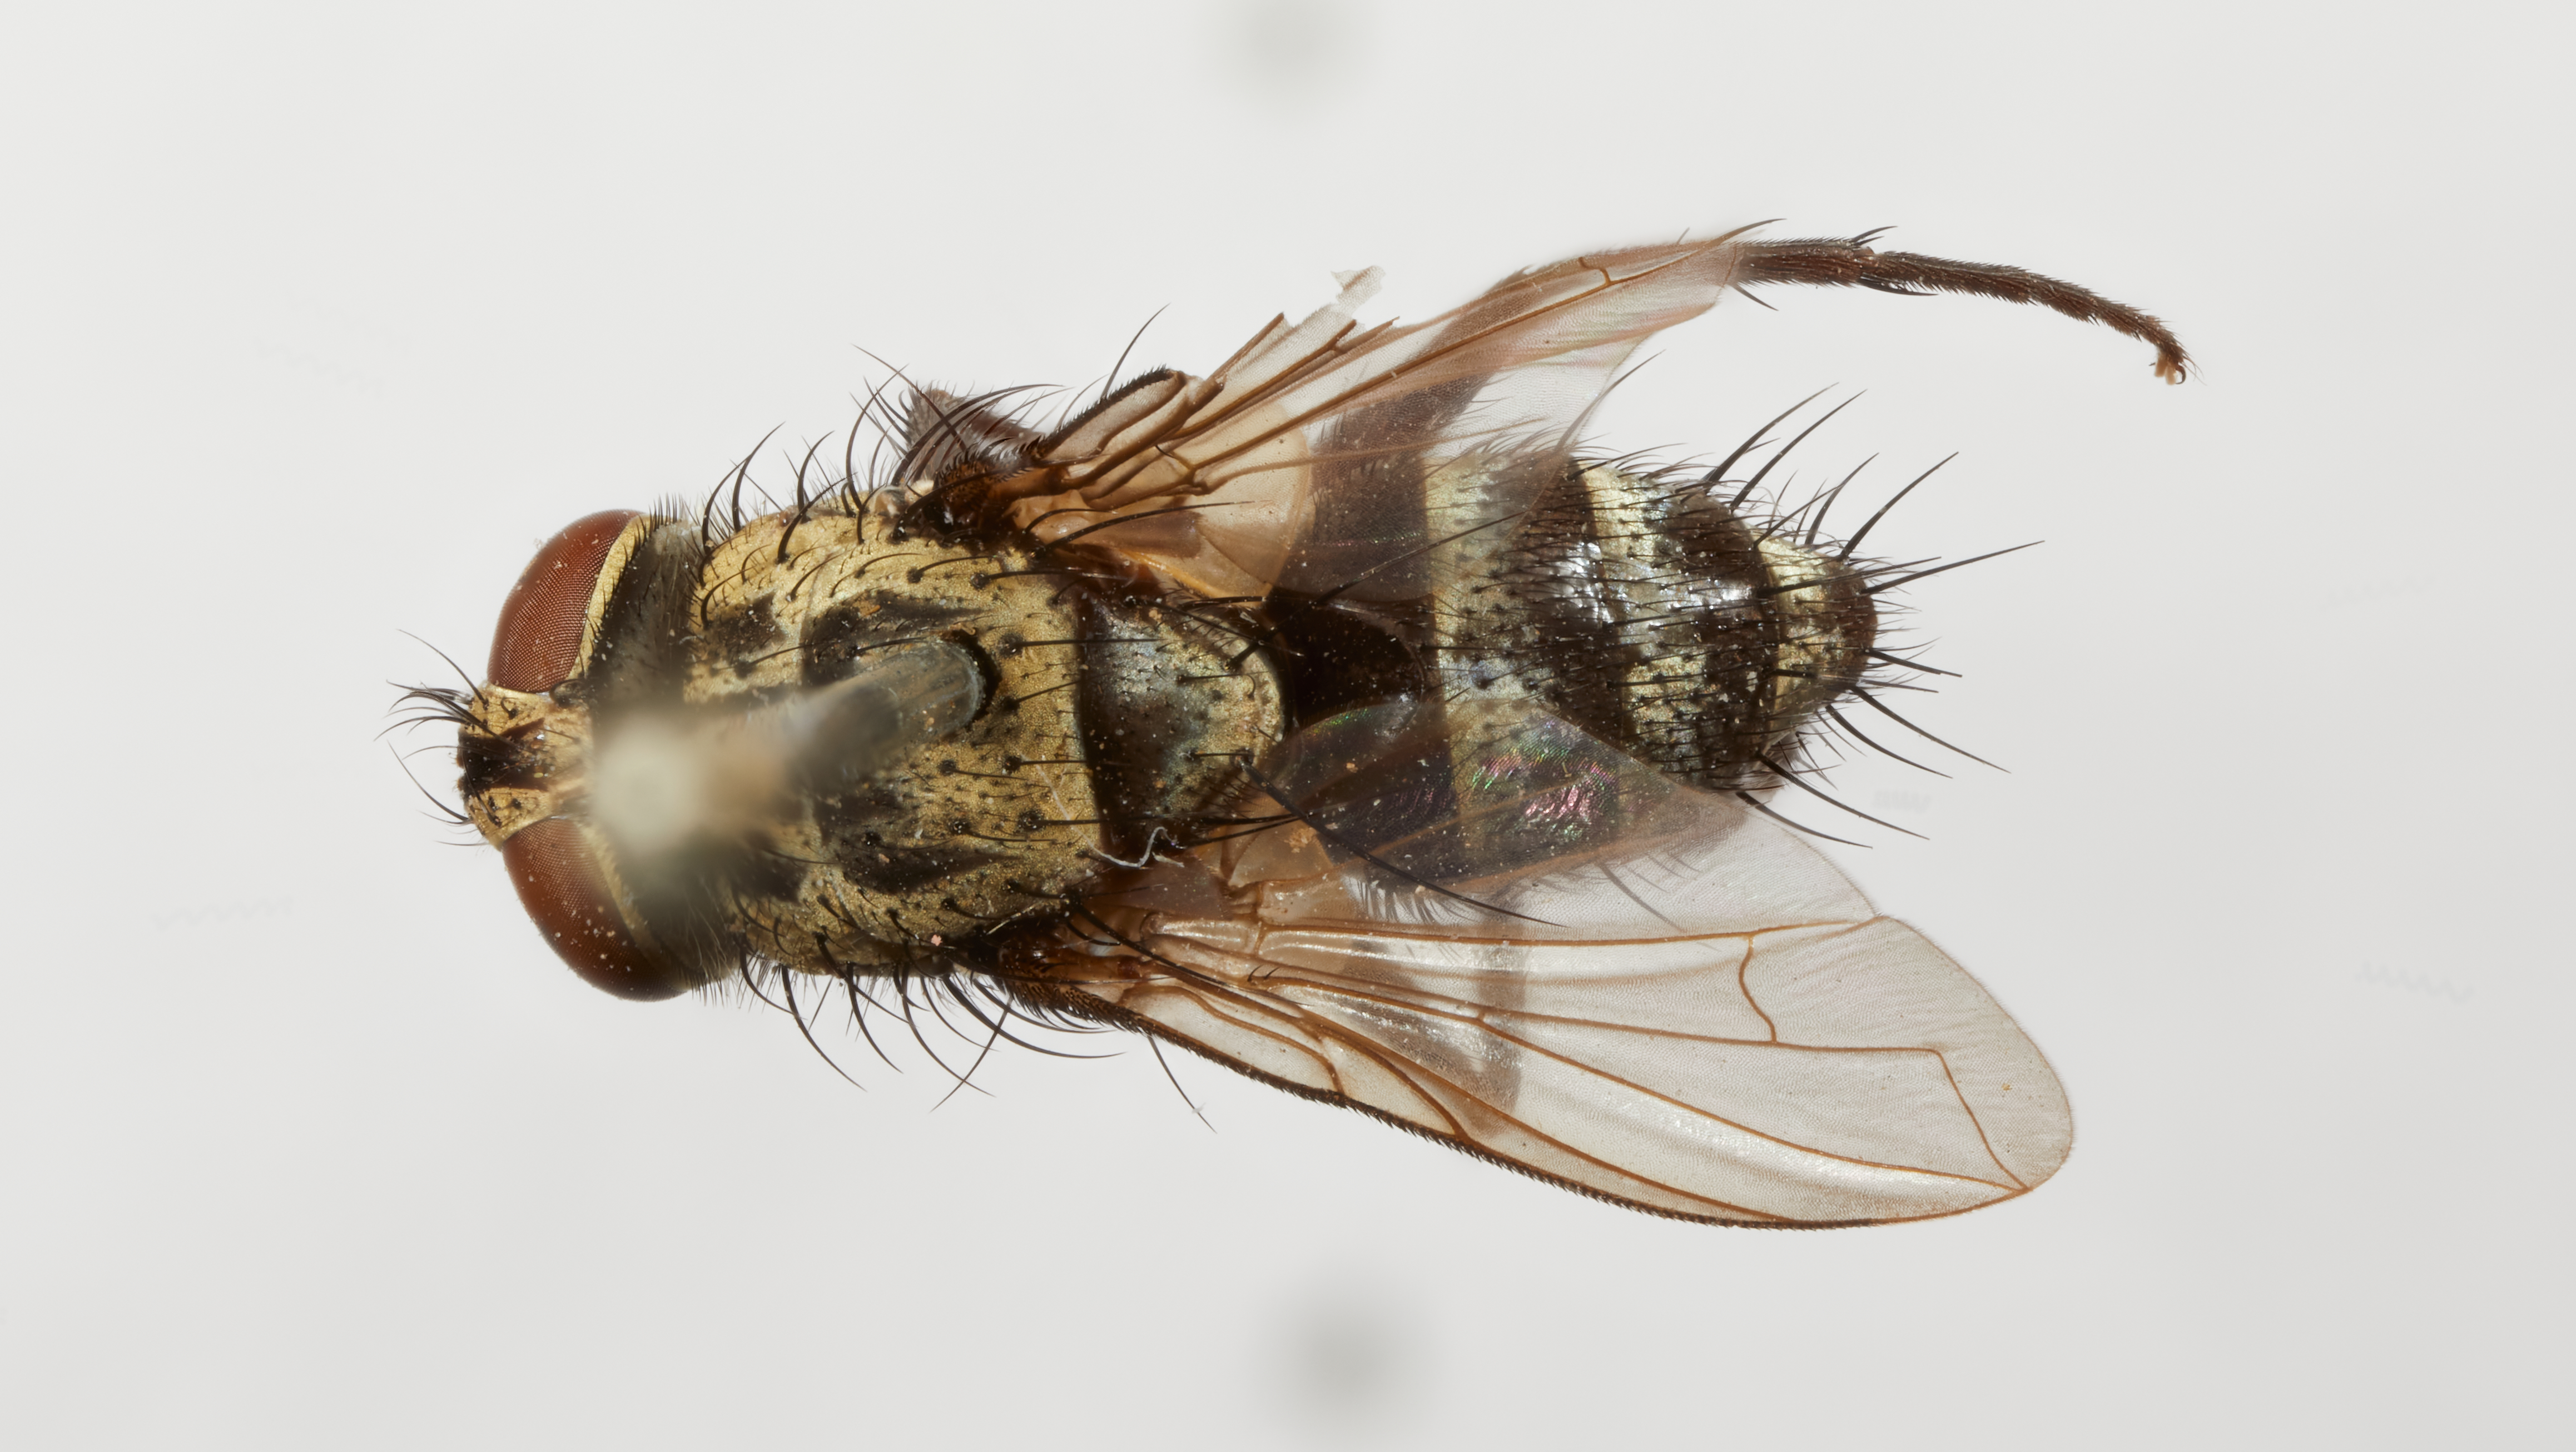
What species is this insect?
Jicaltepecia rafaela
